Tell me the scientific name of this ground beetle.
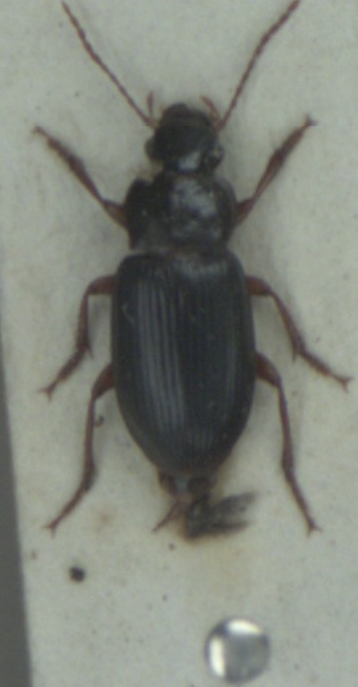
Ophonus rufibarbis
